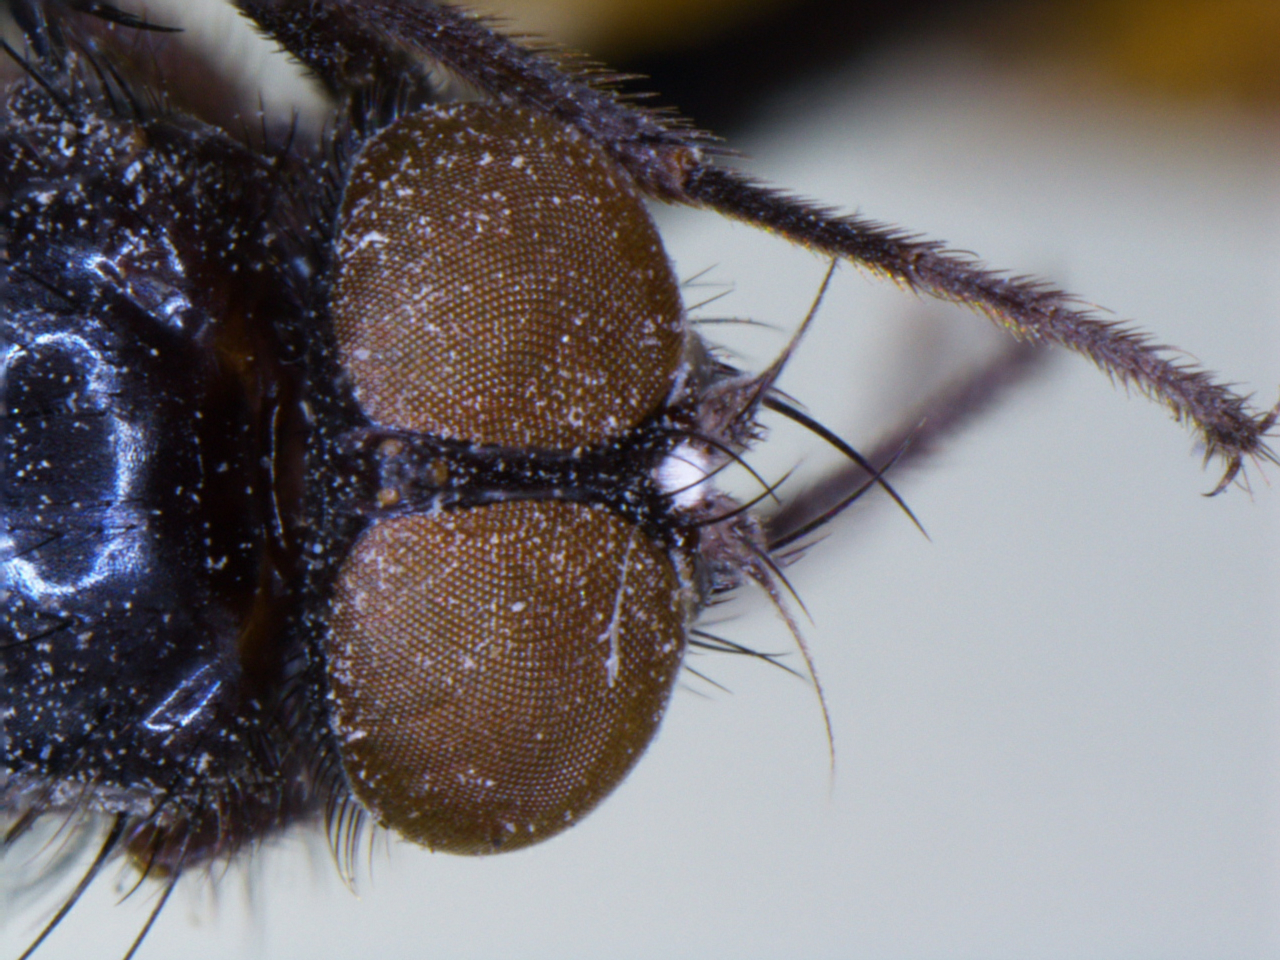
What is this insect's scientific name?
Hydrotaea nidicola
